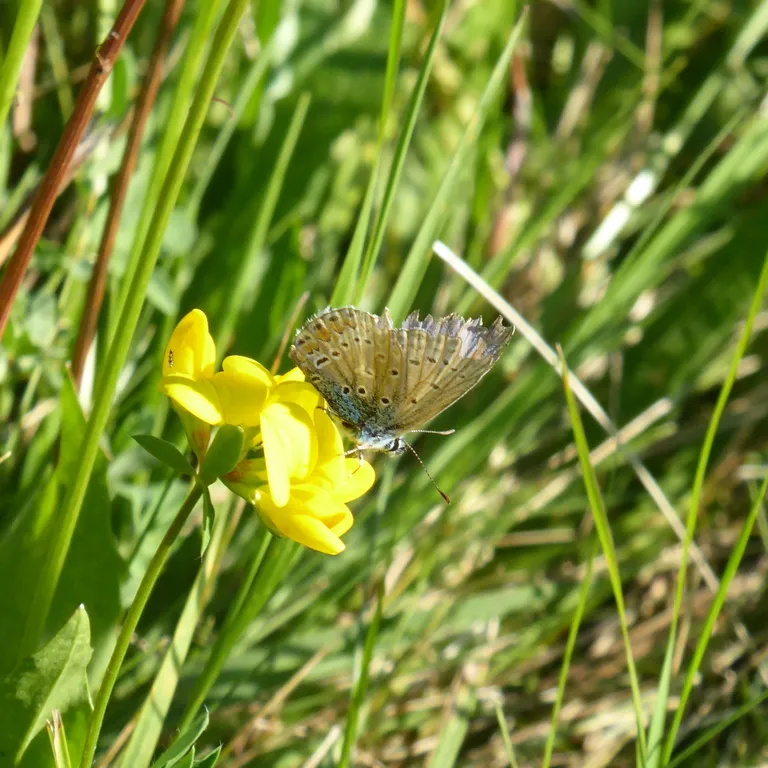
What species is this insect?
Polyommatus icarus
